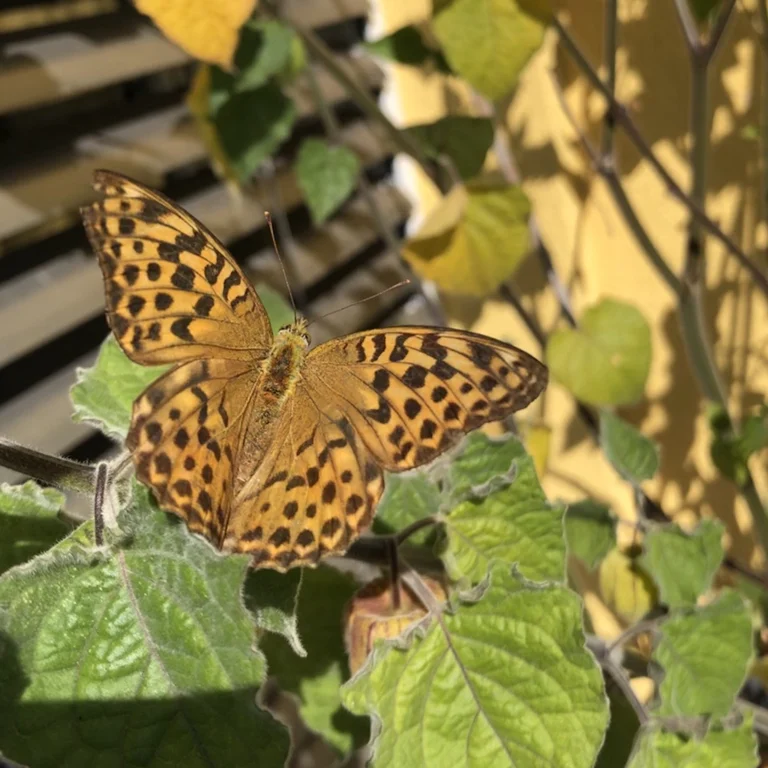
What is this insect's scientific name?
Argynnis paphia
